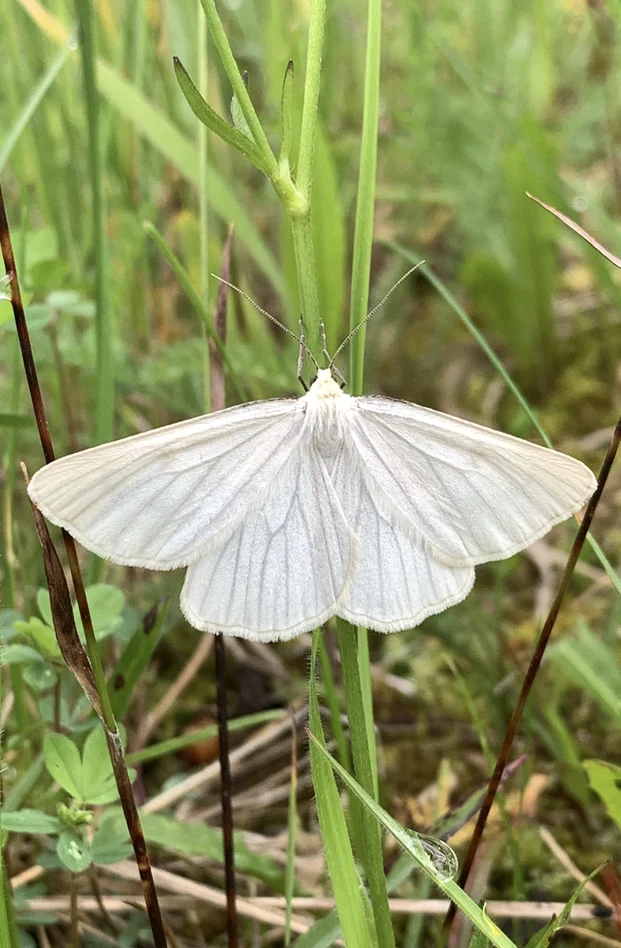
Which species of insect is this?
Siona lineata
